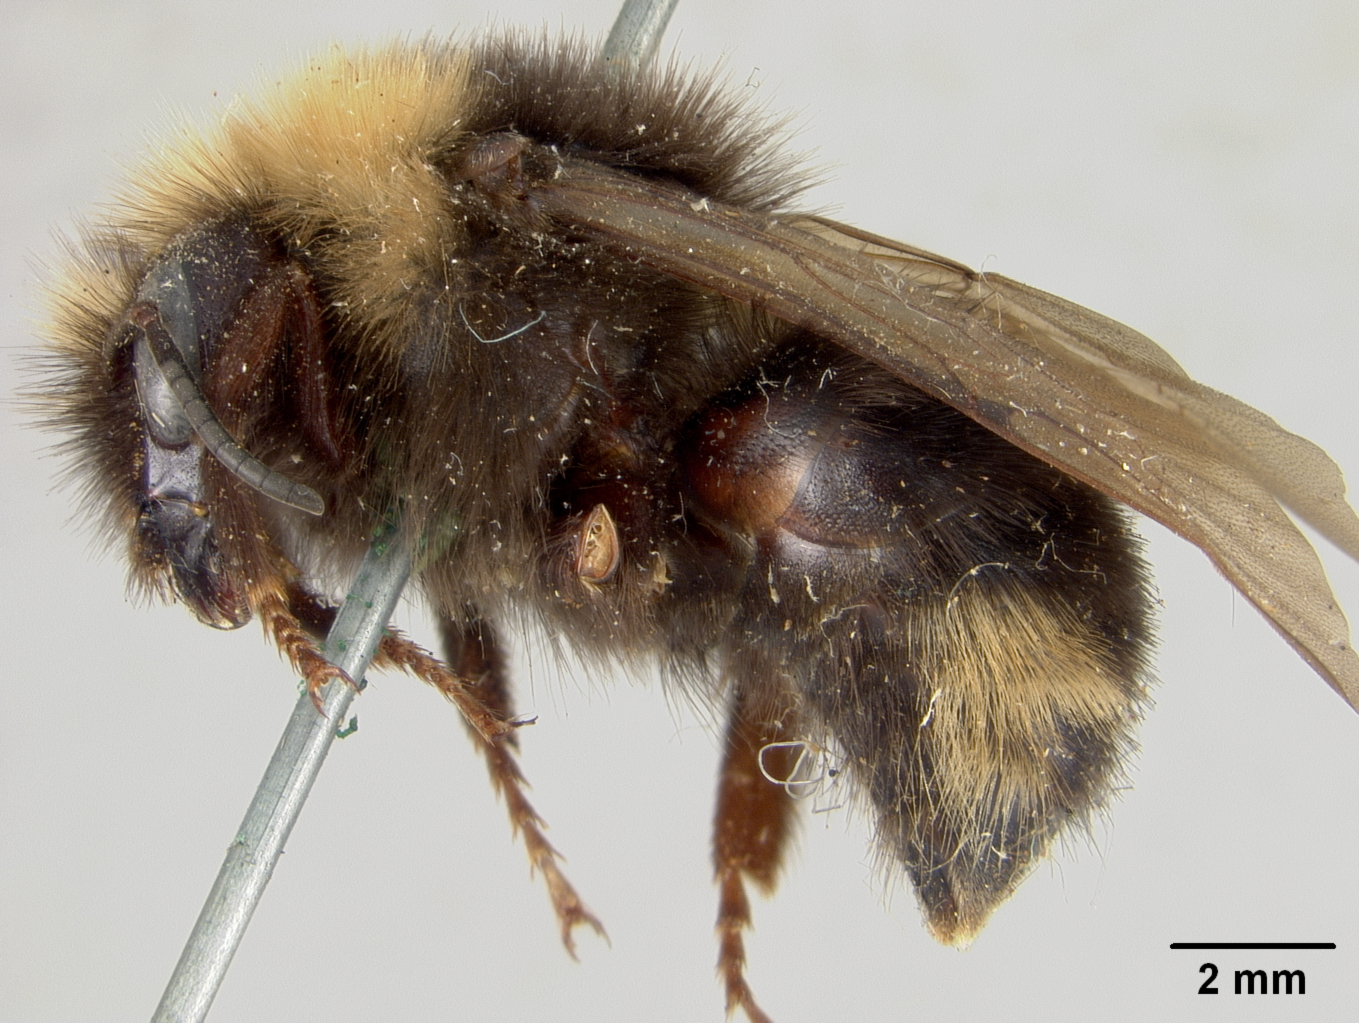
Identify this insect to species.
Psithyrus crawfordi
